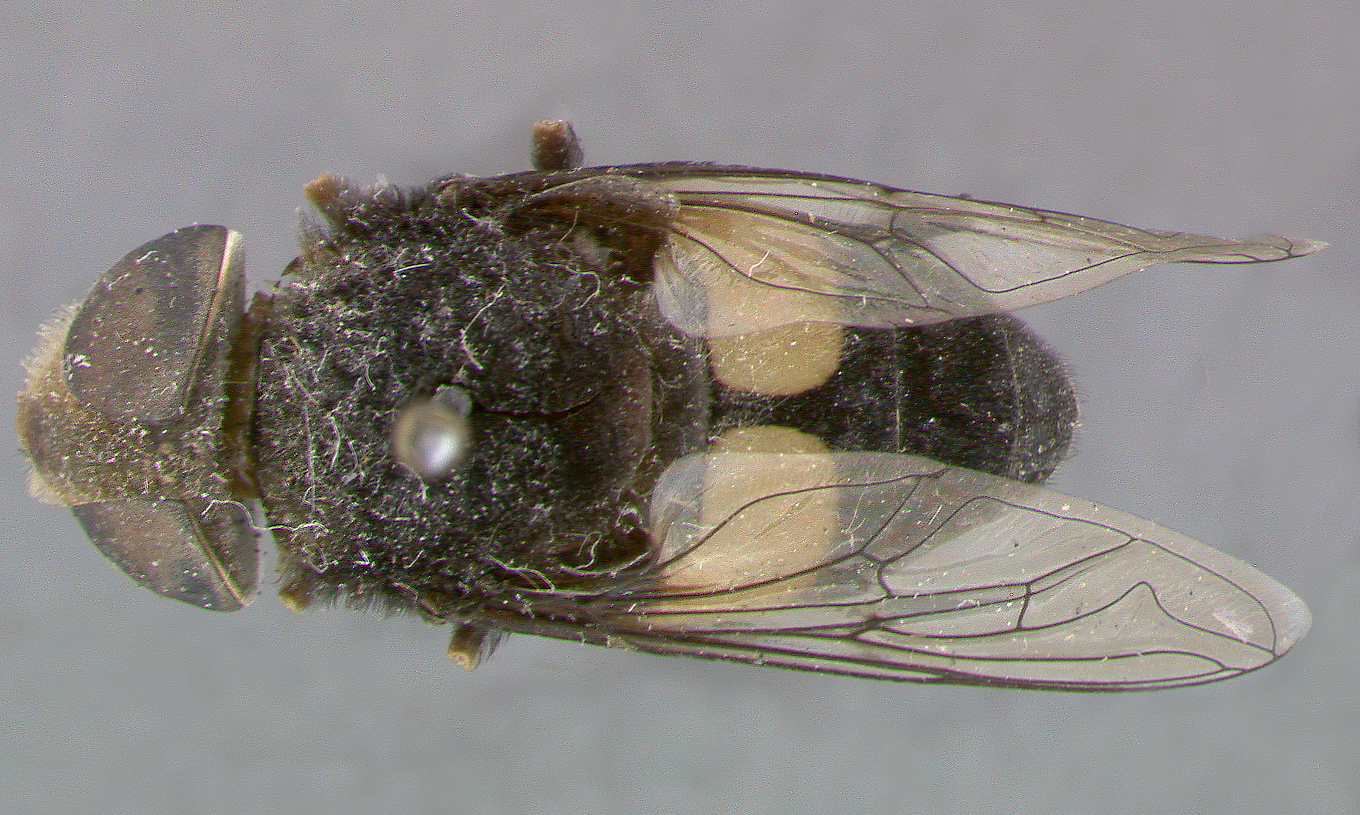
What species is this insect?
Eristalis bistellatus
